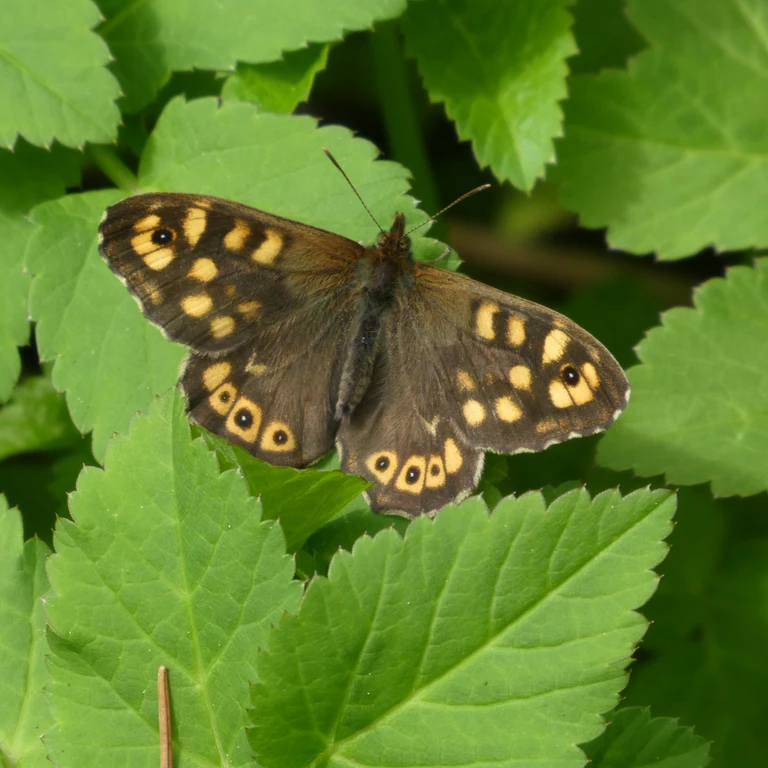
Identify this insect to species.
Pararge aegeria
